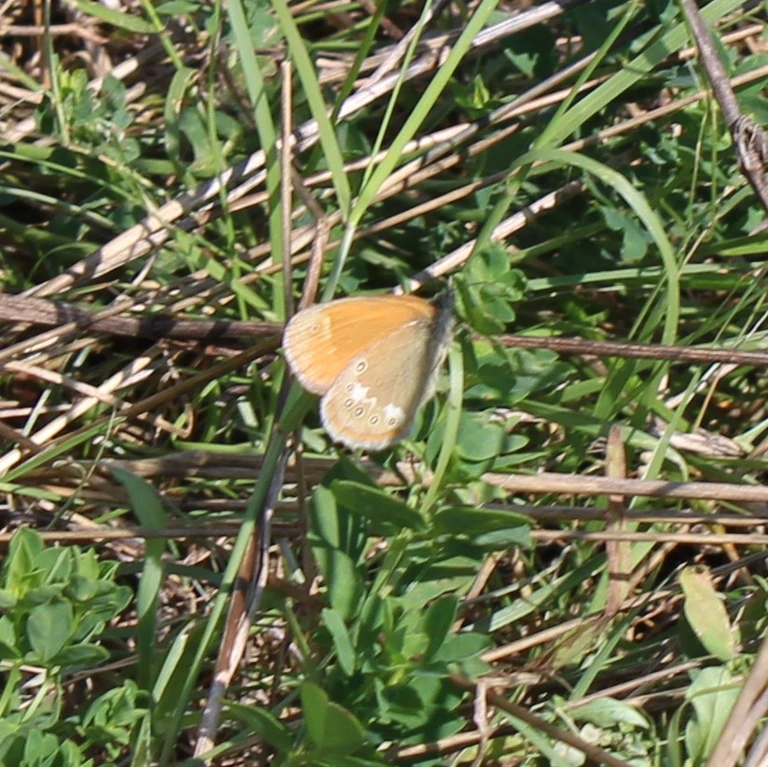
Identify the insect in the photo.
Coenonympha glycerion (also Coenonympha iphis)
